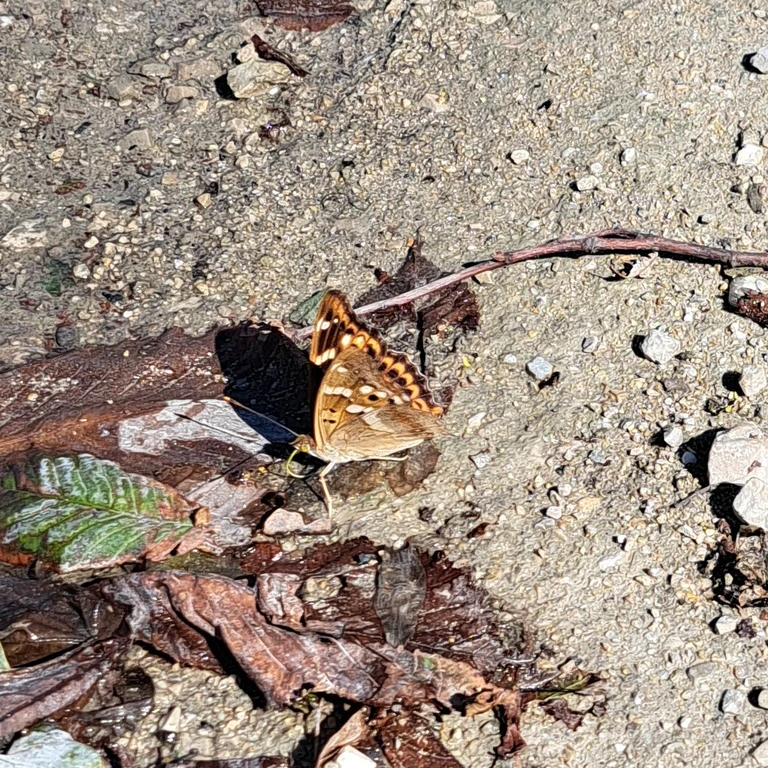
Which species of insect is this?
Apatura ilia
